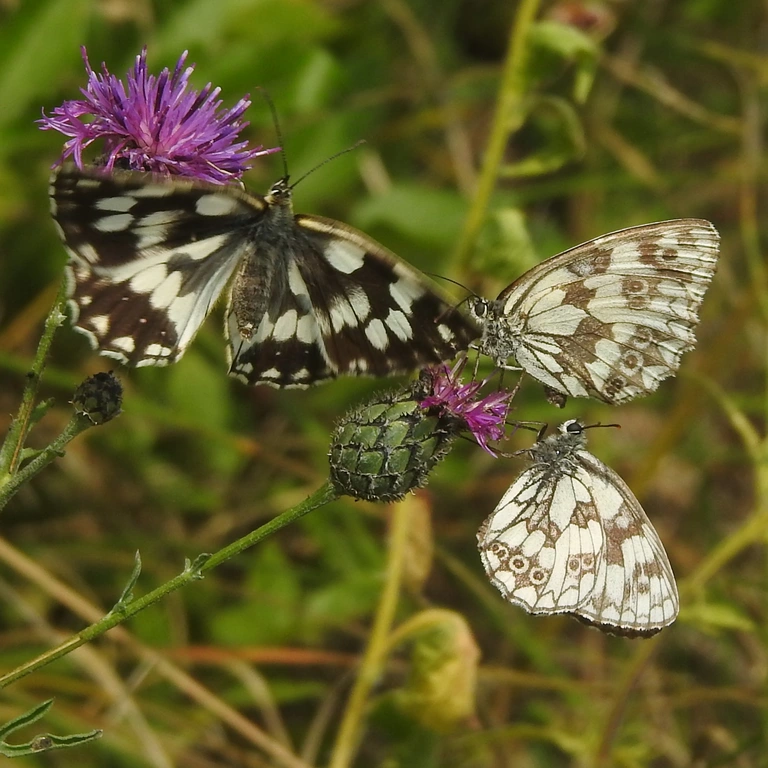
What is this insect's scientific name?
Melanargia galathea
